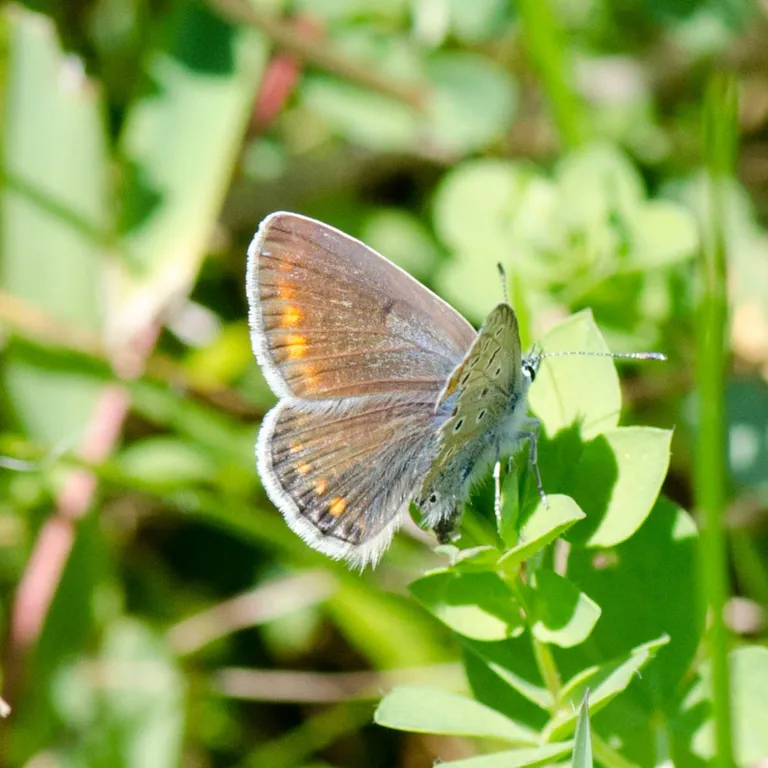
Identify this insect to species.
Polyommatus icarus
